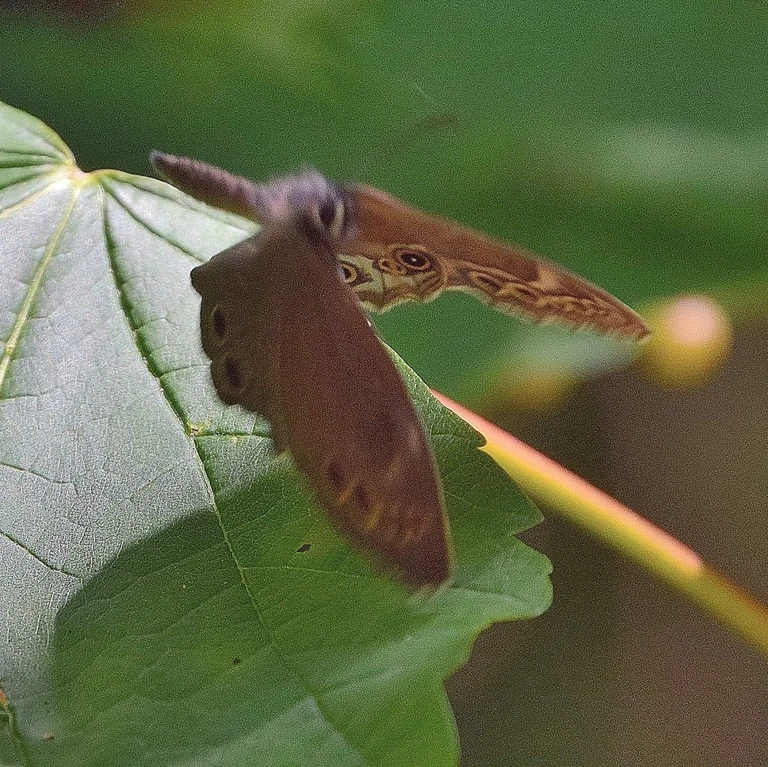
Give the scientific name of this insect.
Lopinga achine (also Pararge achine)
